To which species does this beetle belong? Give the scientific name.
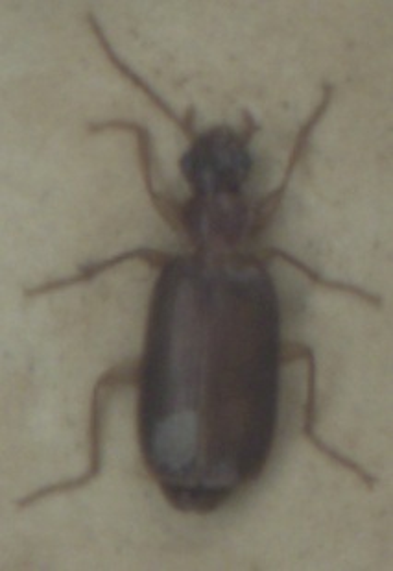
Dromius meridionalis
